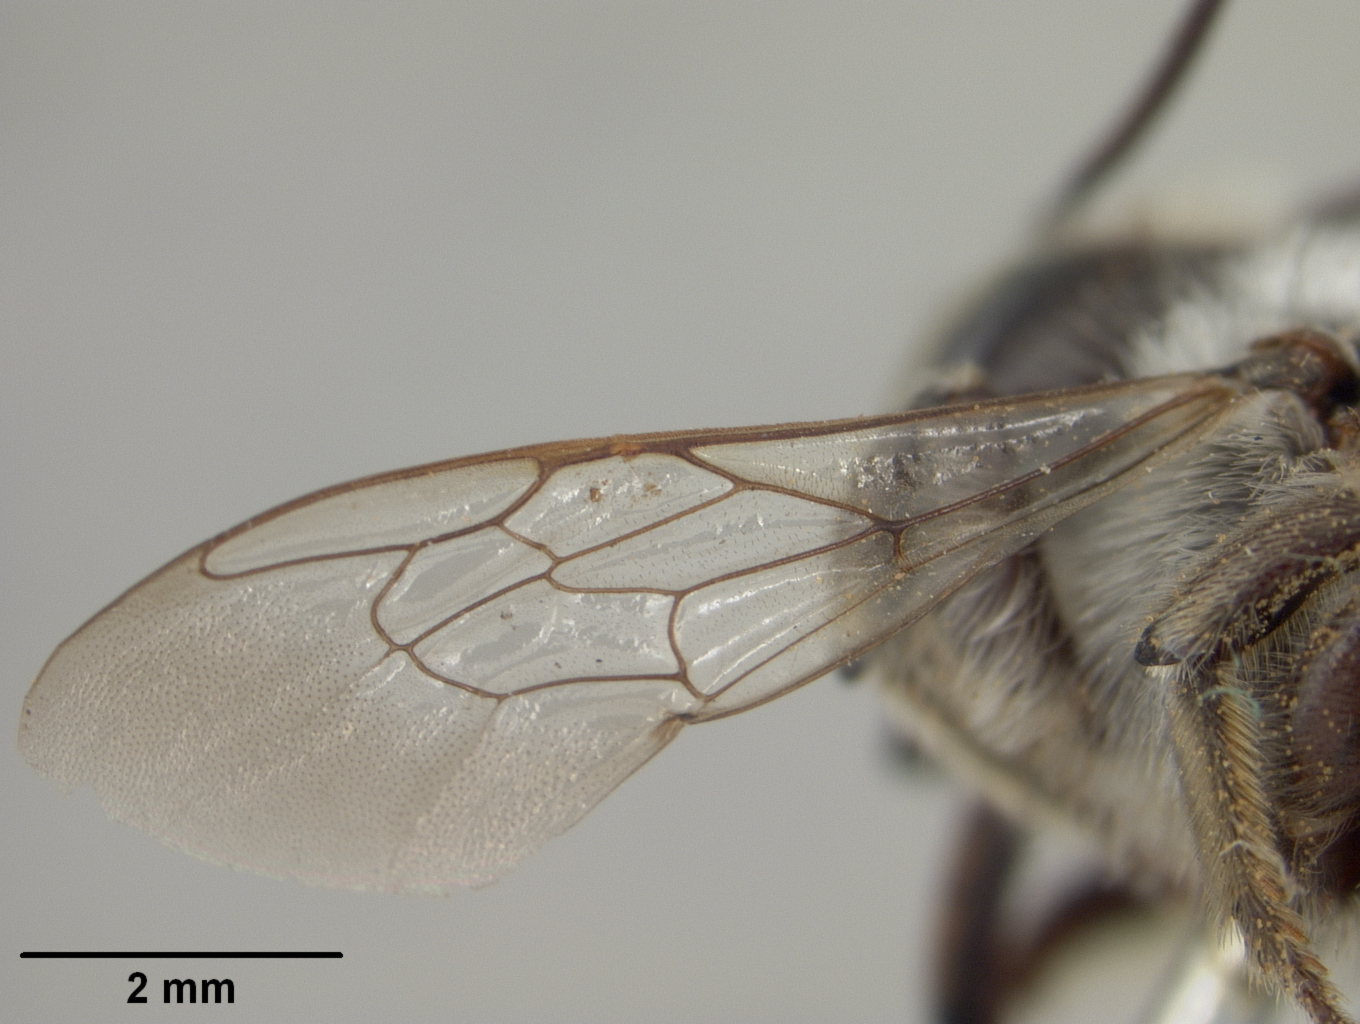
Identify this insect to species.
Megachile innupta
